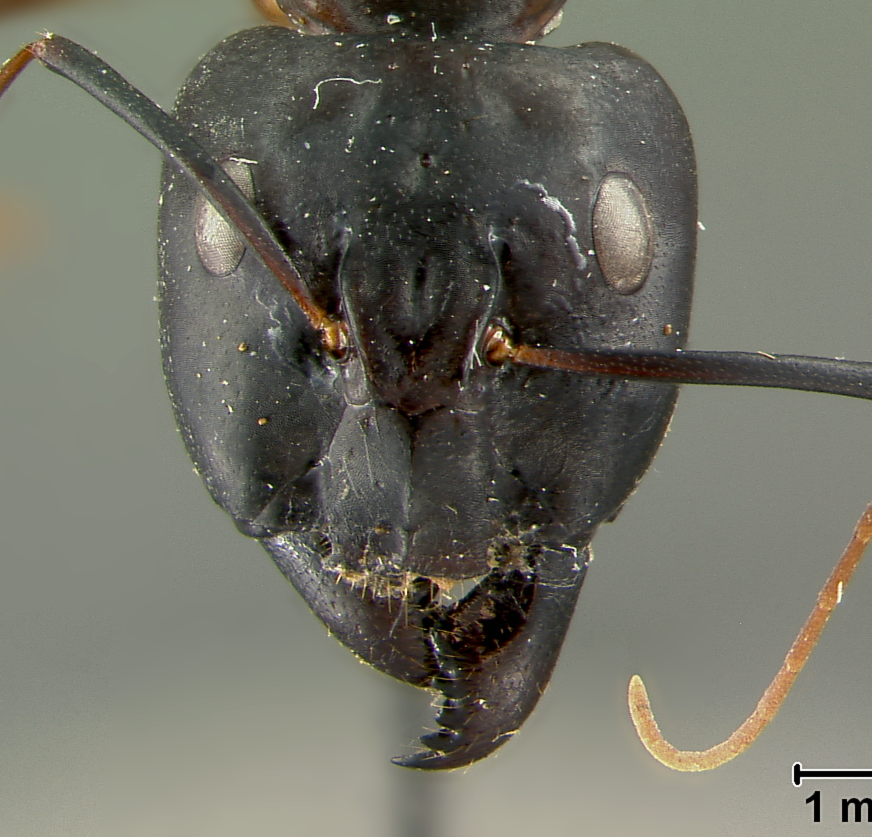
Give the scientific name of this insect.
Camponotus foleyi
